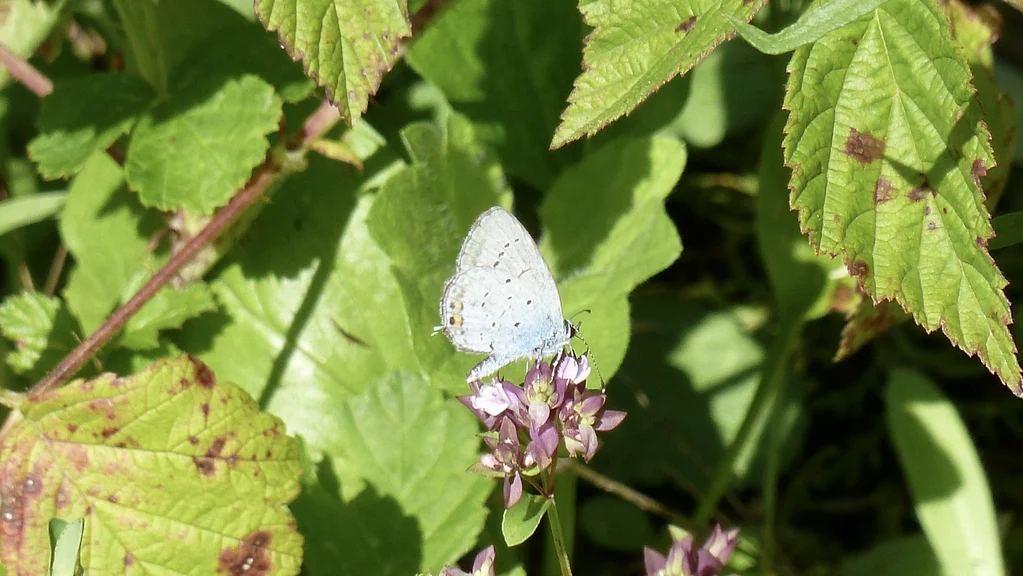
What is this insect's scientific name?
Cupido argiades (also Elkalyce argiades)
